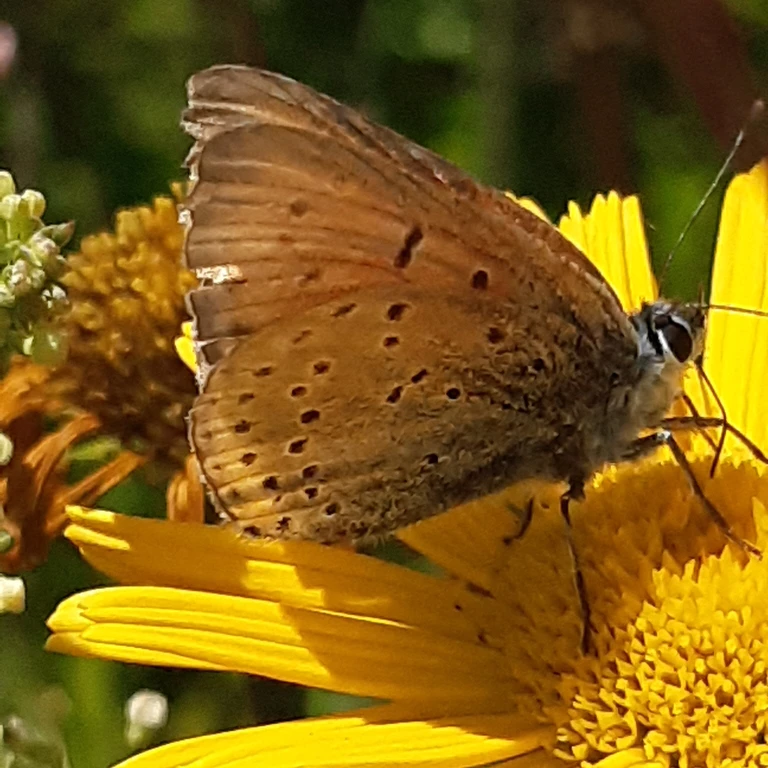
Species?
Lycaena hippothoe (also Palaeochrysophanus hippothoe)
